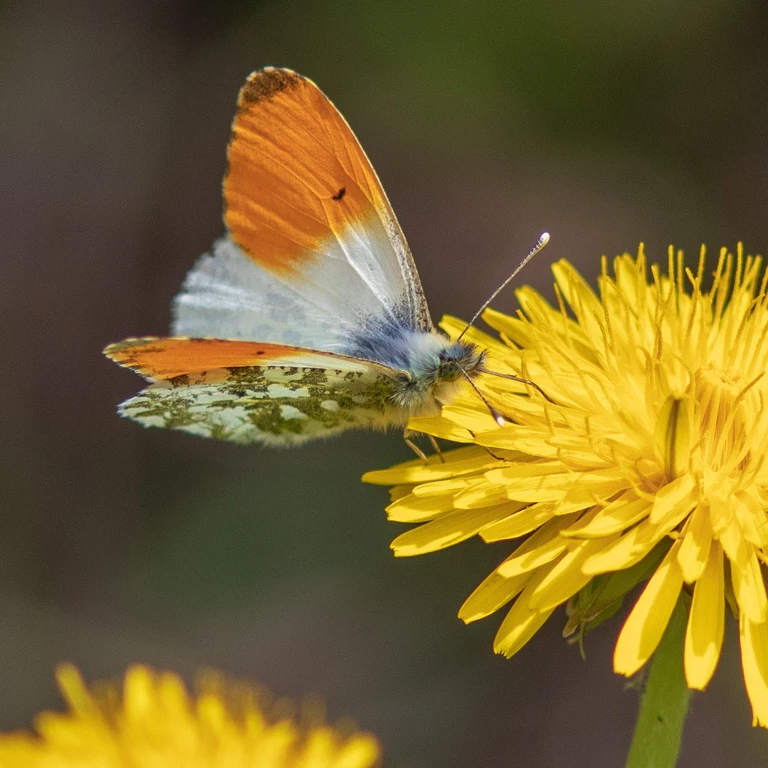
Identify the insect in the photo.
Anthocharis cardamines
